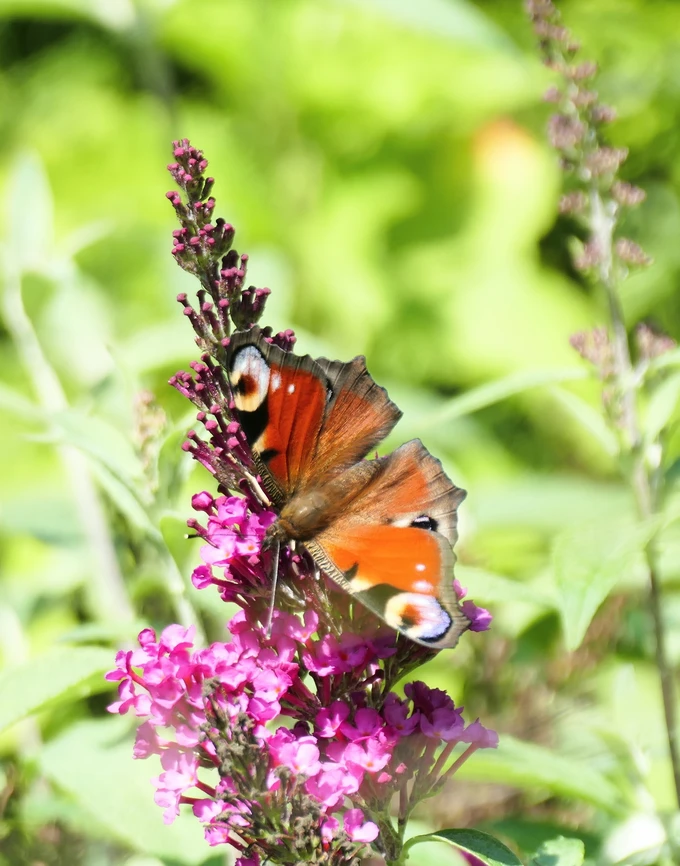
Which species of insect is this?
Aglais io
